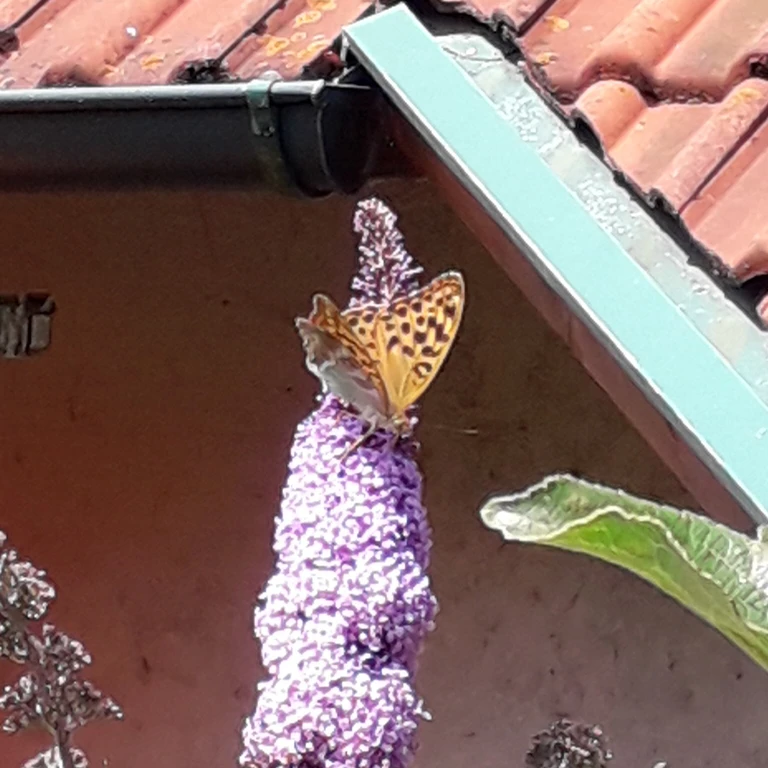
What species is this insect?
Argynnis paphia
